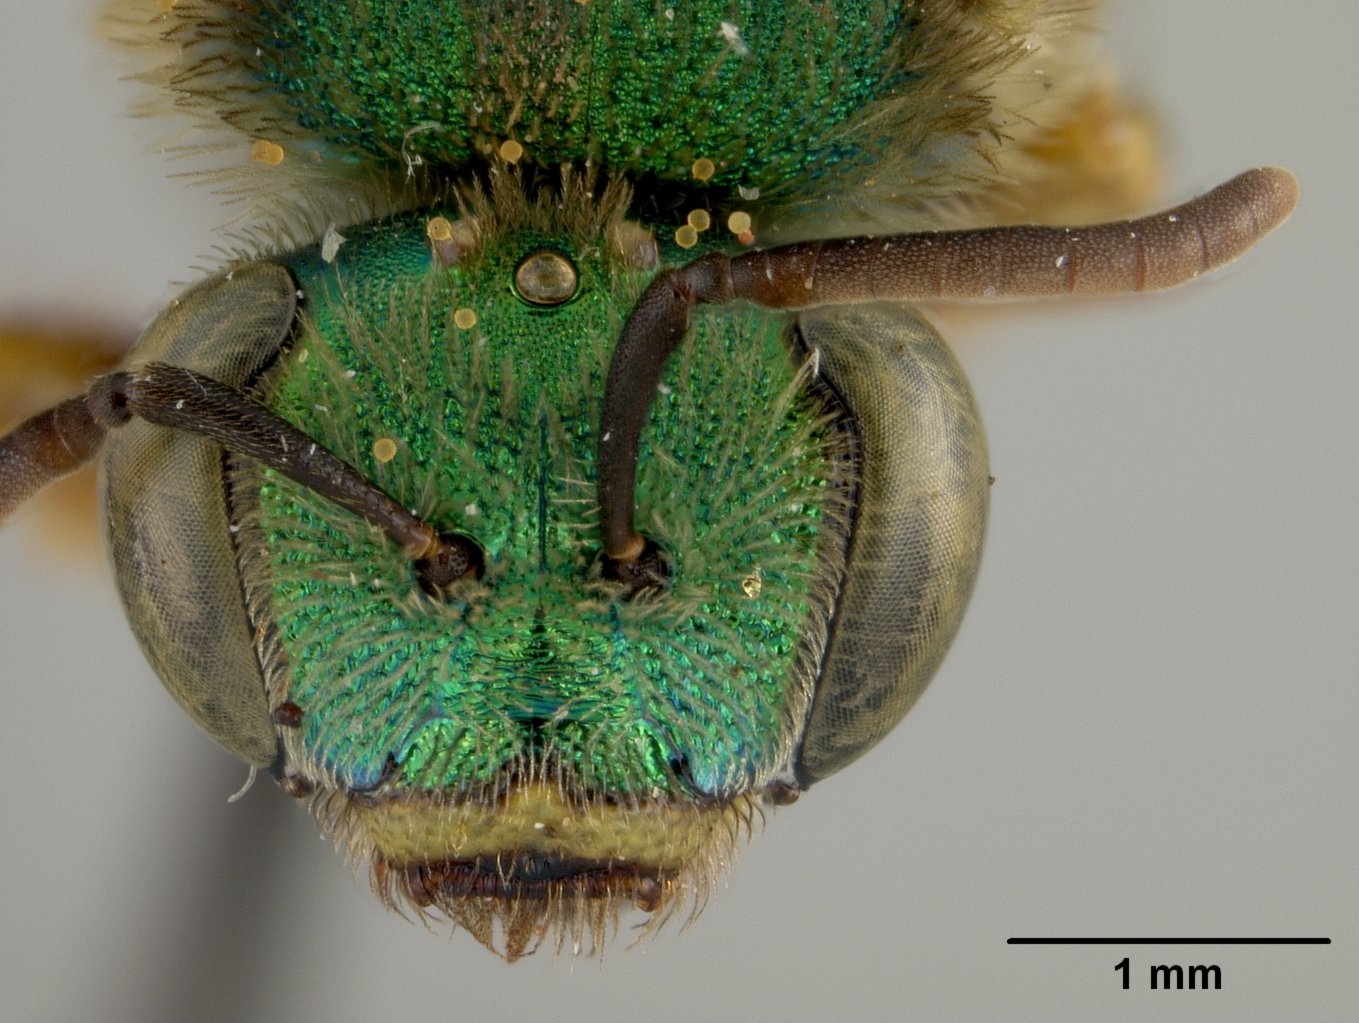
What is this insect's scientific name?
Agapostemon melanurus
